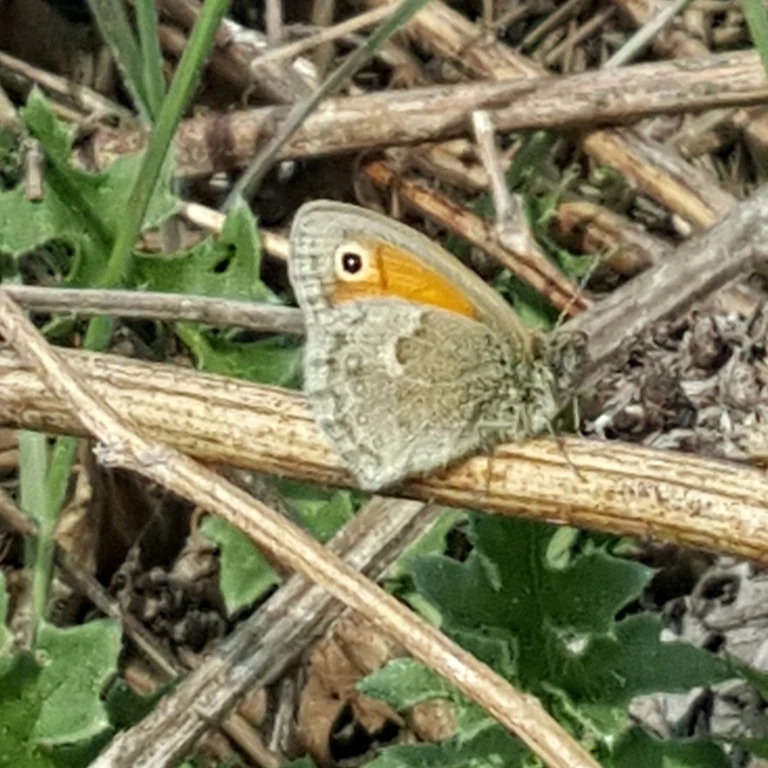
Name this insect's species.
Coenonympha pamphilus
